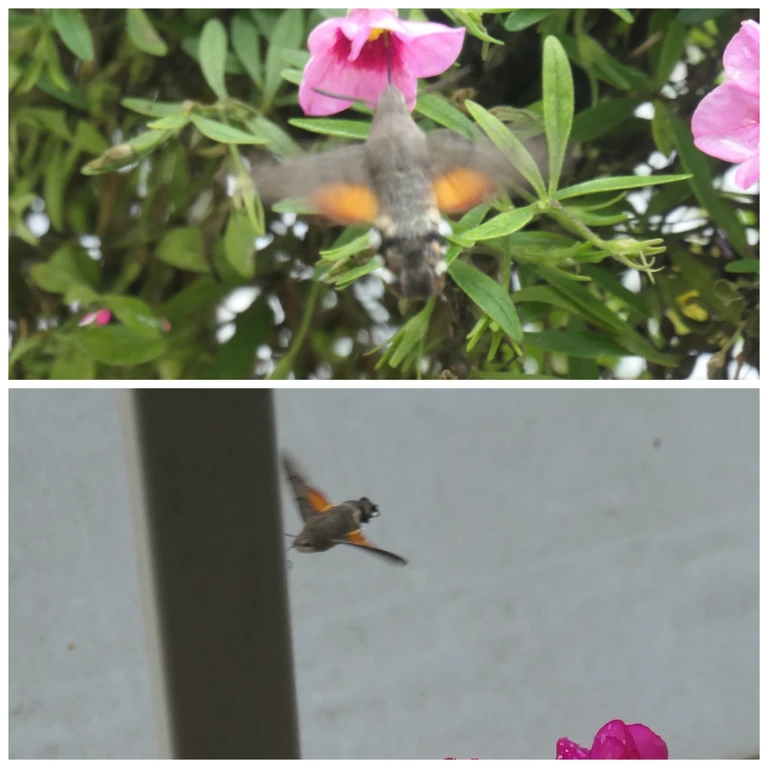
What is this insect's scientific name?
Macroglossum stellatarum
